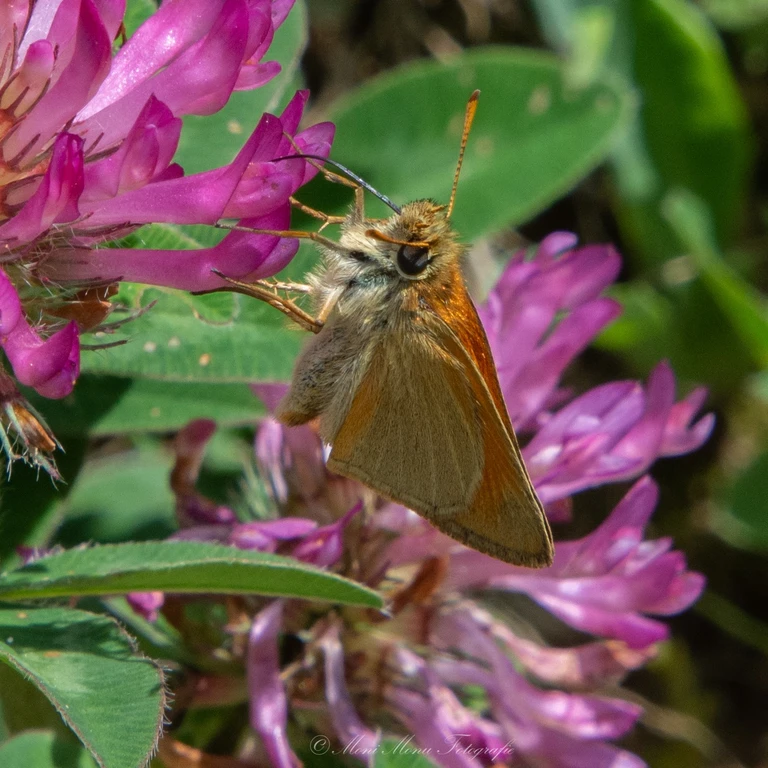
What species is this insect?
Thymelicus sylvestris
